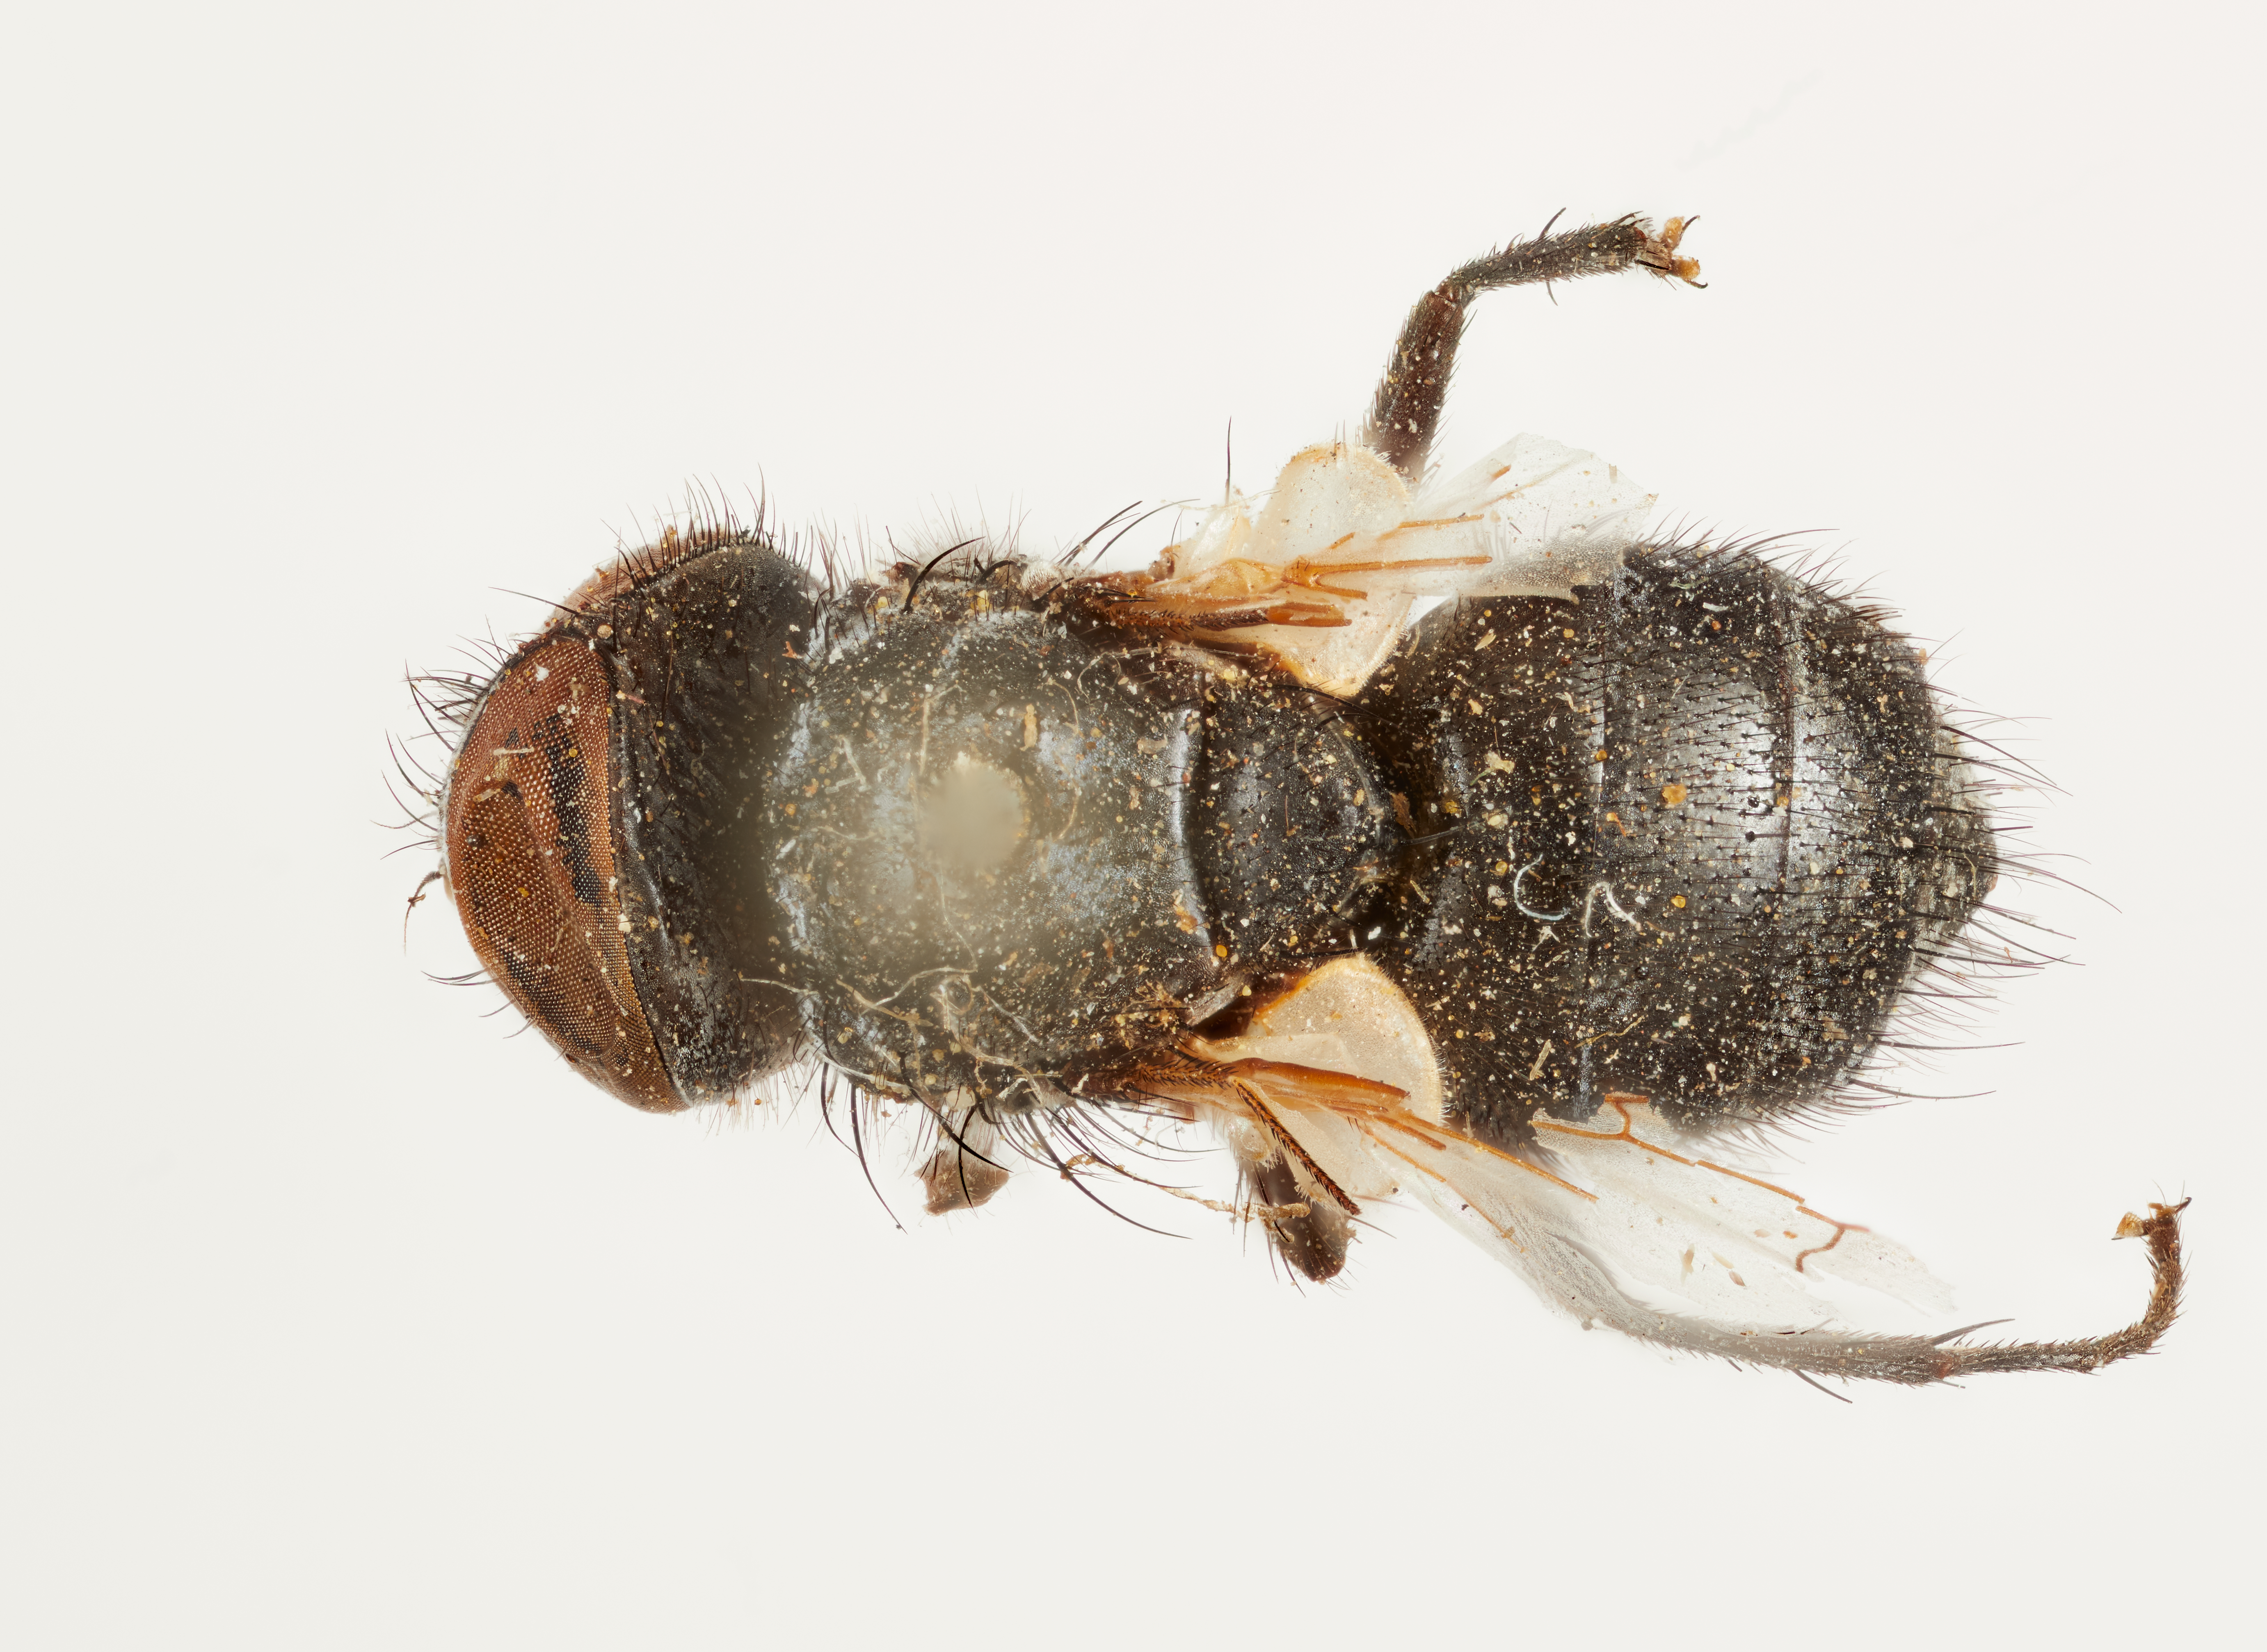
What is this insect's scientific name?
Clytiomyia atrata
